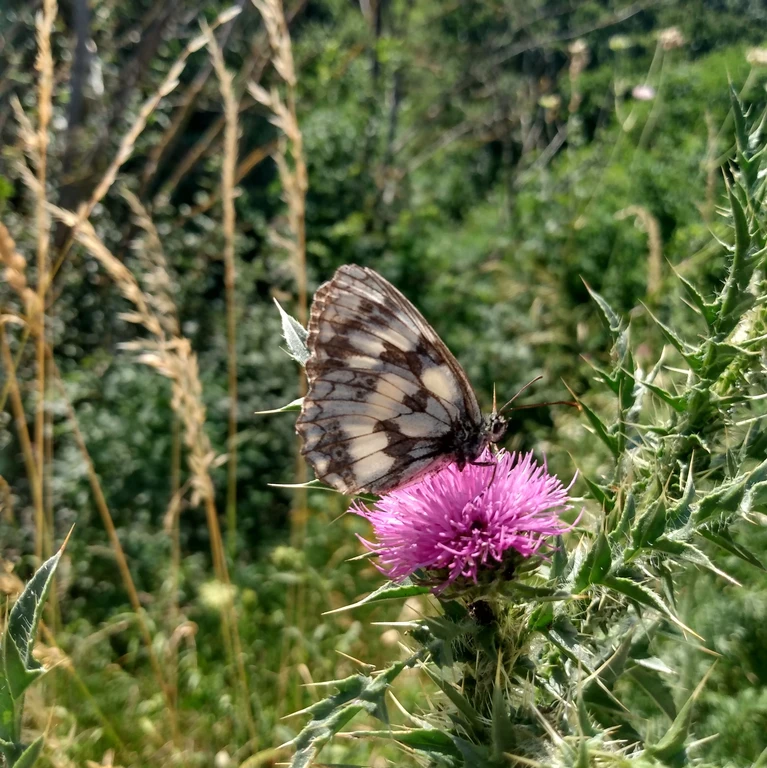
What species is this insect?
Melanargia galathea
